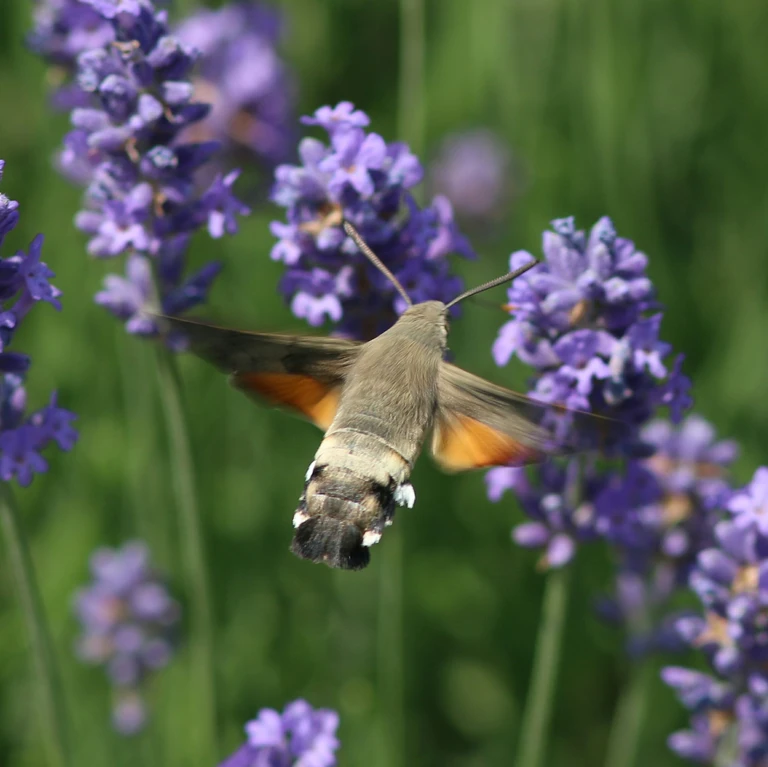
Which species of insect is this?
Macroglossum stellatarum
